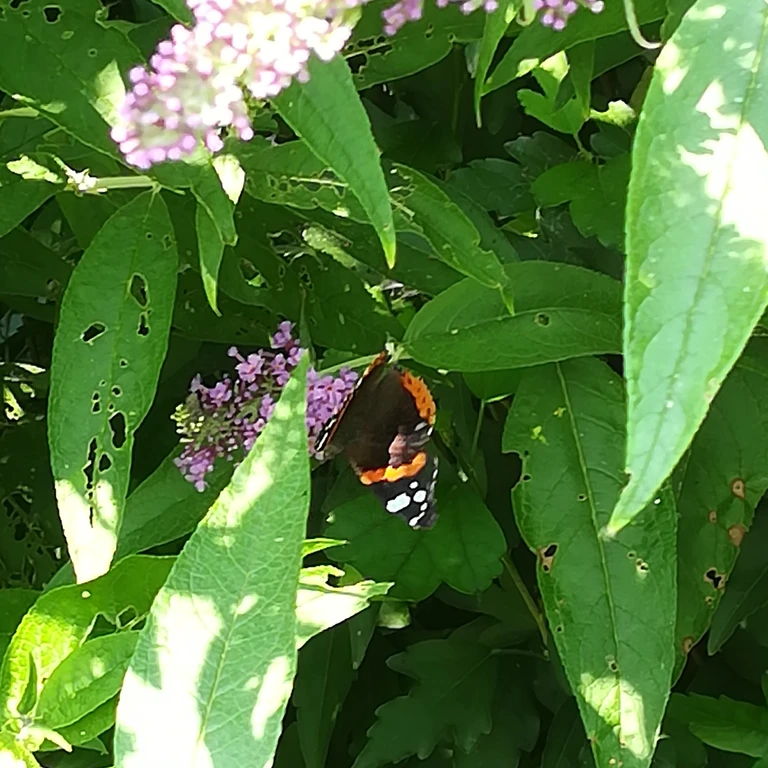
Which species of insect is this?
Vanessa atalanta
